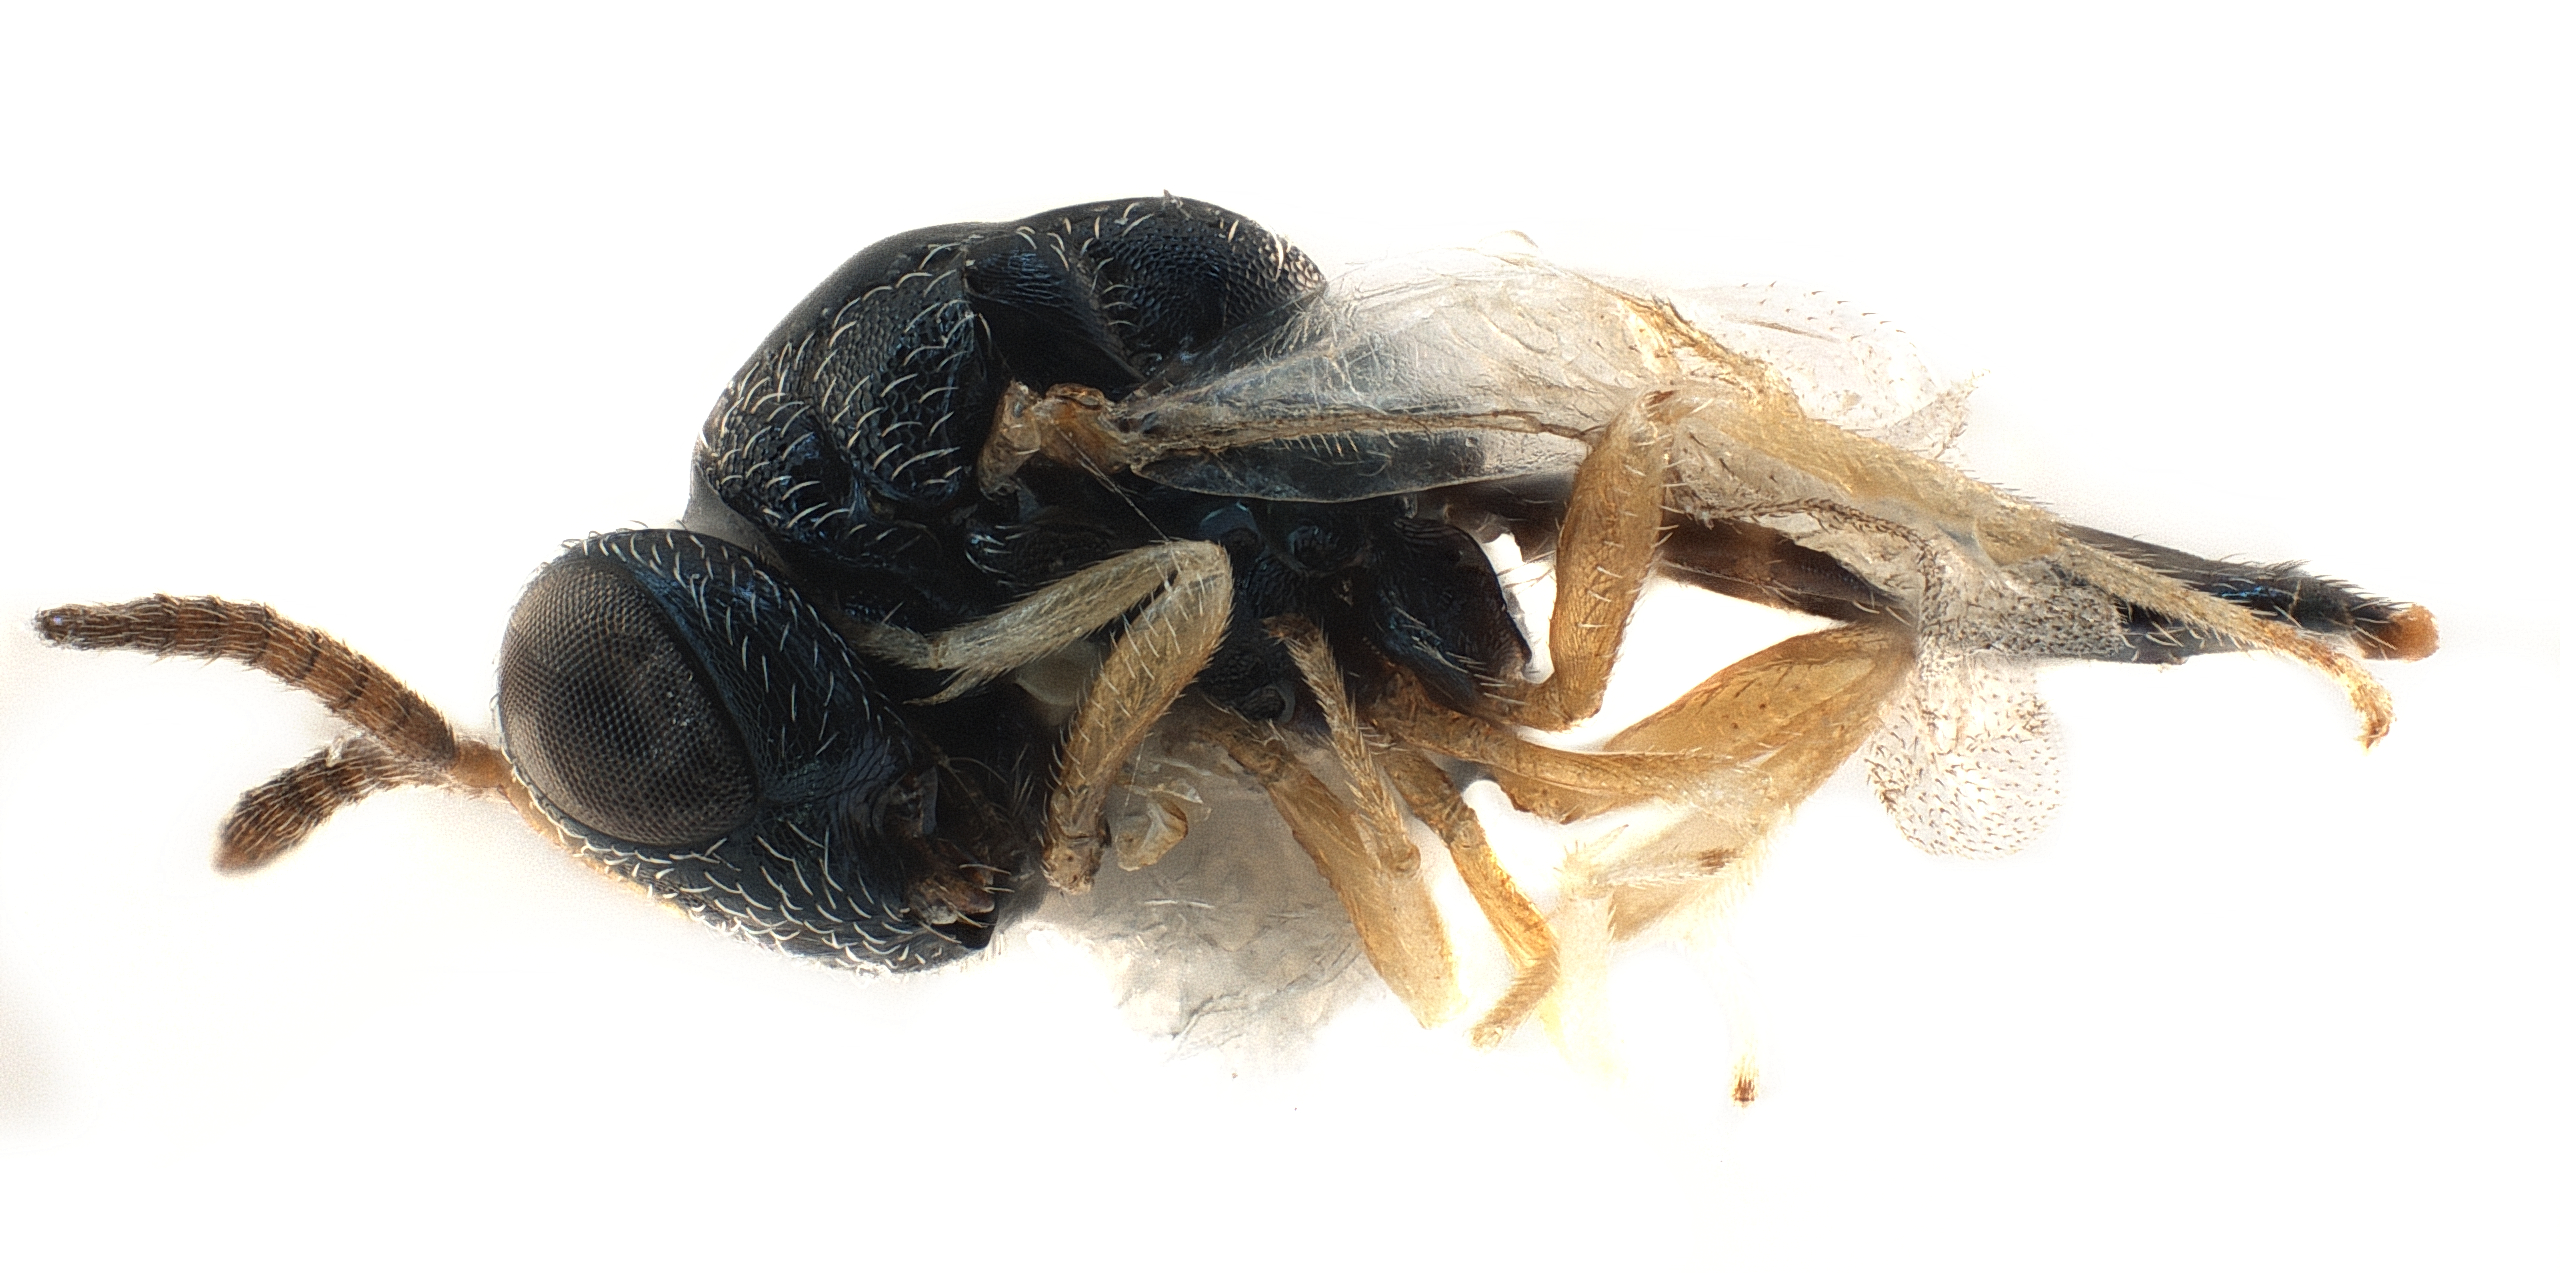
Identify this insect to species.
Jaliscoa grandis
